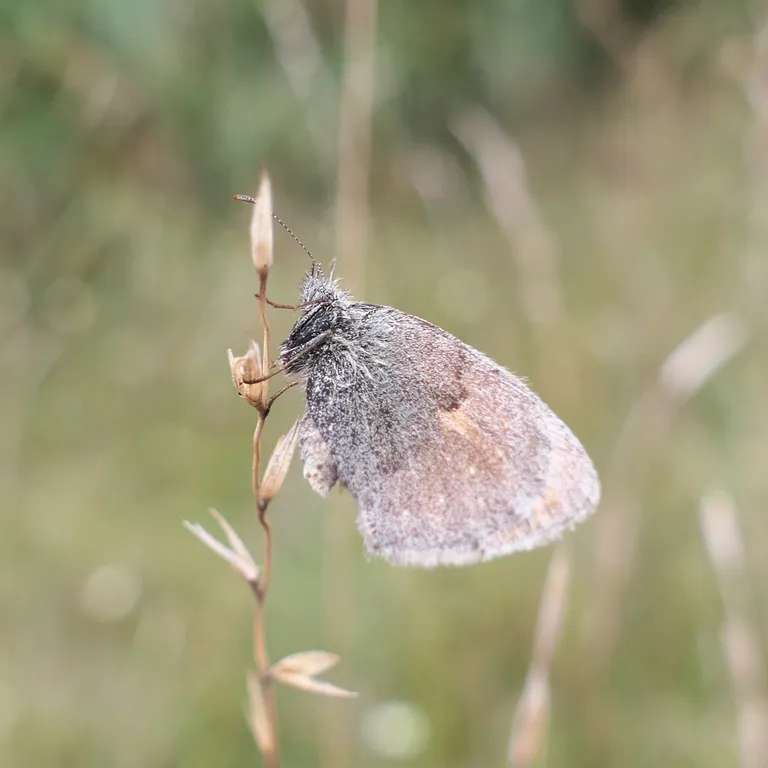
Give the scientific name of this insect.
Coenonympha pamphilus
